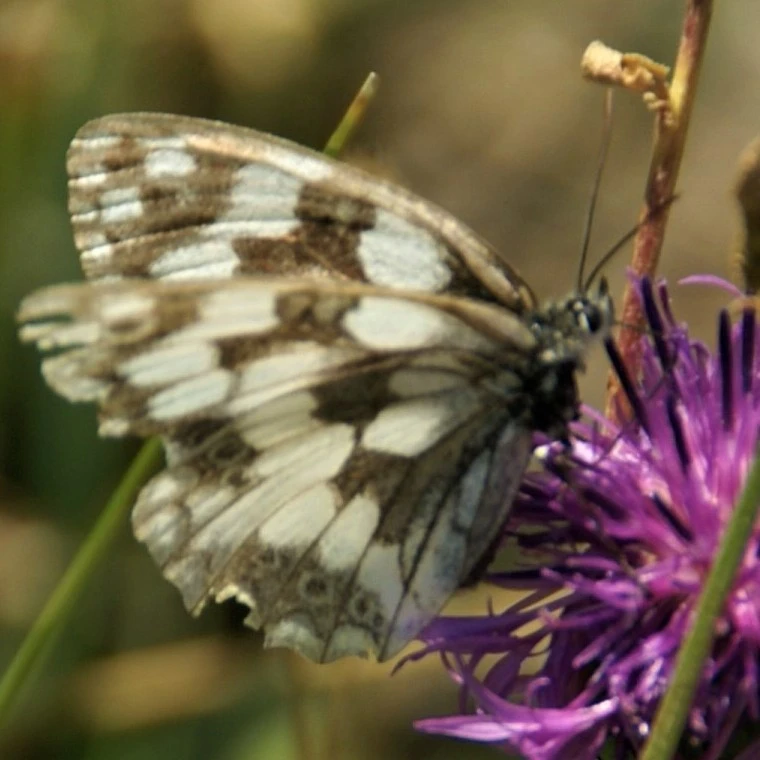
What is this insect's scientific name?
Melanargia galathea
